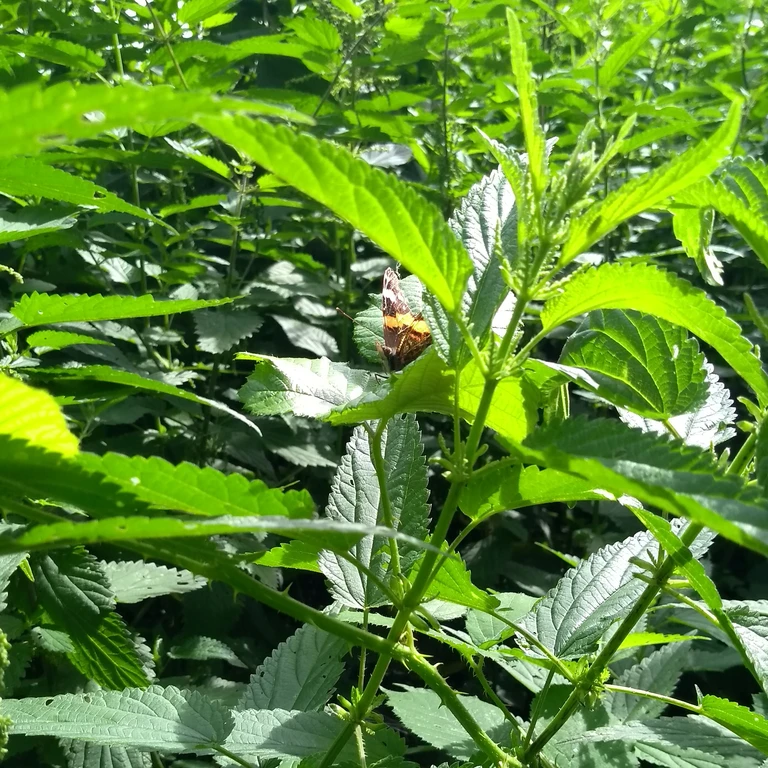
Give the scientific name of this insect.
Vanessa atalanta
